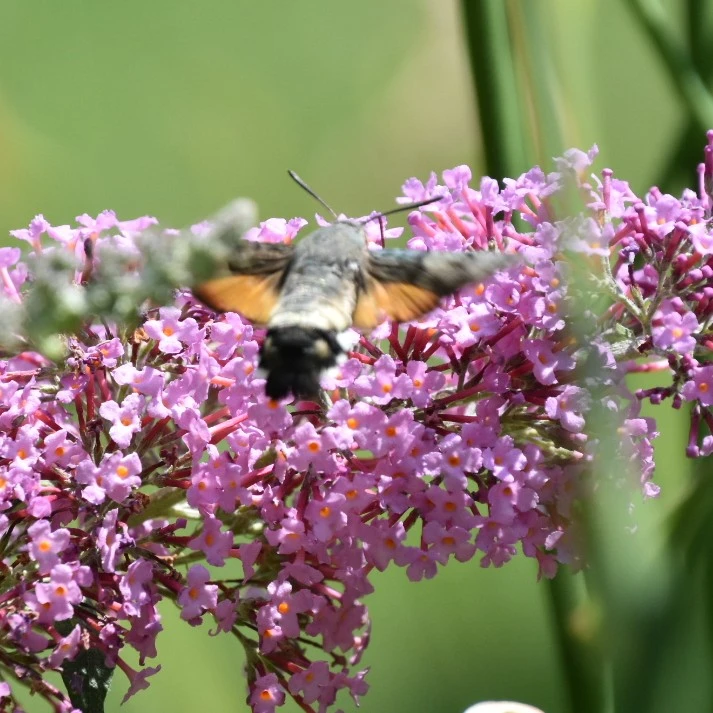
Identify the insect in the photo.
Macroglossum stellatarum
